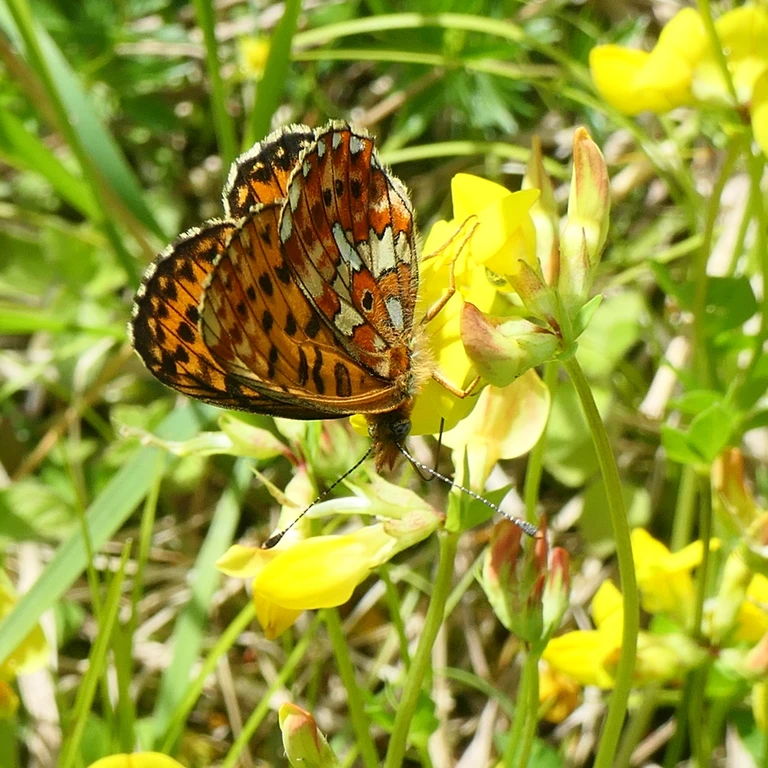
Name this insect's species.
Boloria euphrosyne (also Clossiana euphrosyne)
